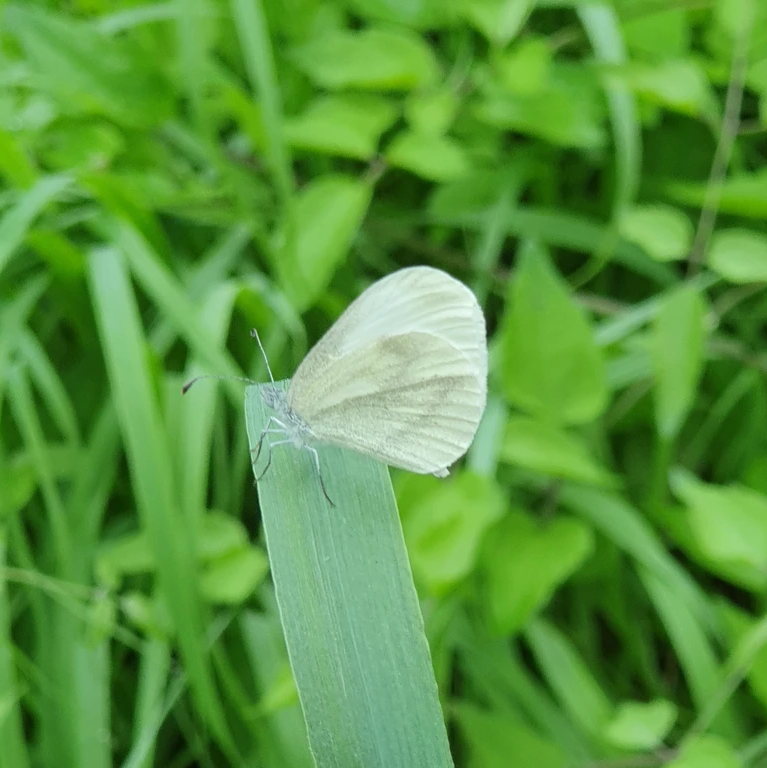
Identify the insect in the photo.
Leptidea sinapis/juvernica
